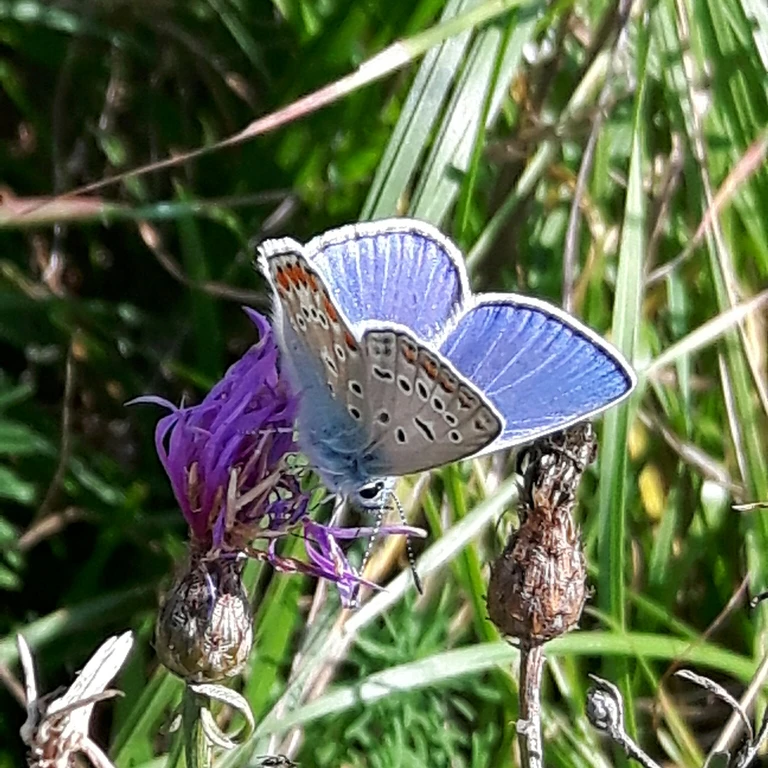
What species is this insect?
Polyommatus icarus
